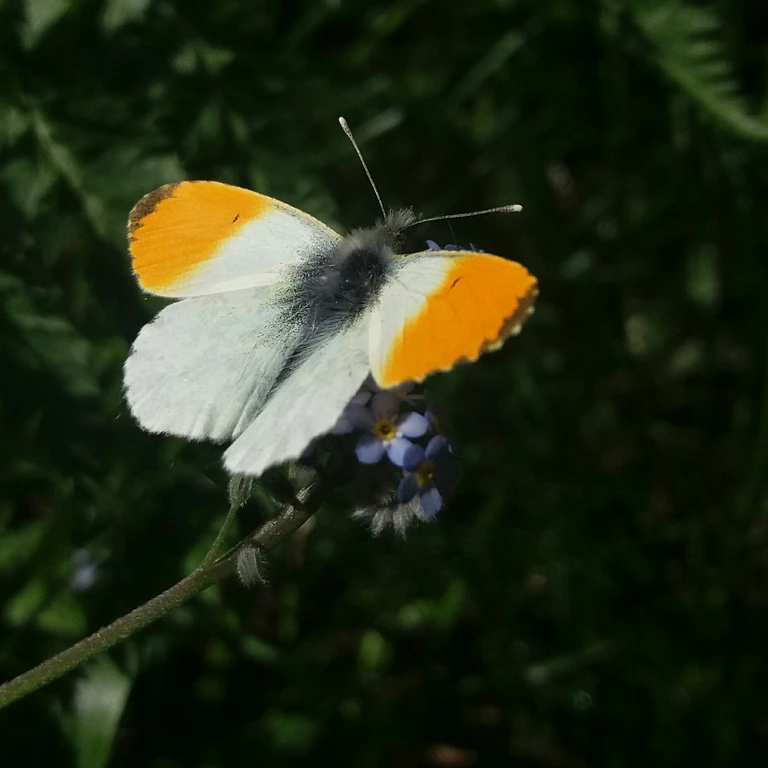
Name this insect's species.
Anthocharis cardamines
